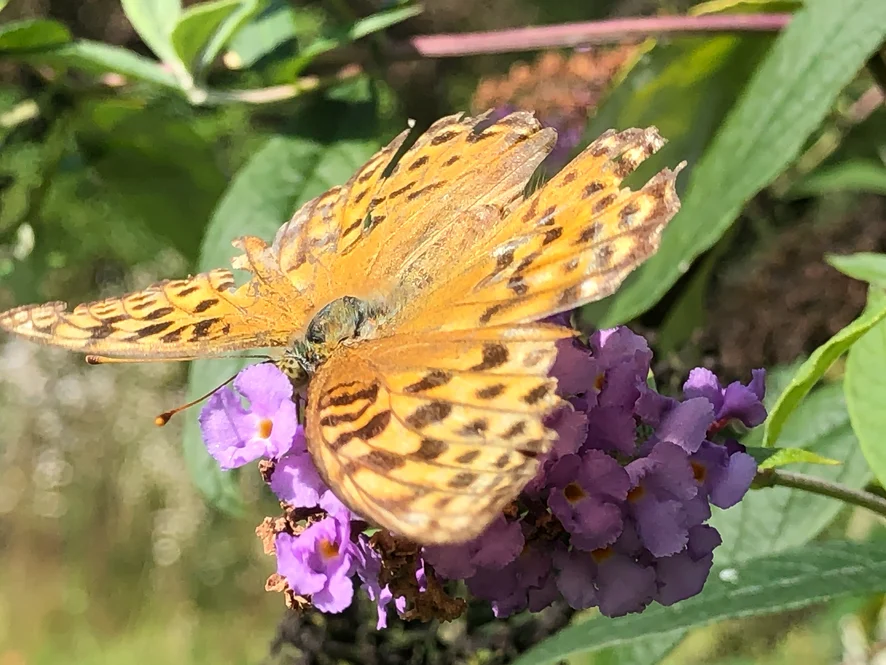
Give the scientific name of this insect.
Argynnis paphia
